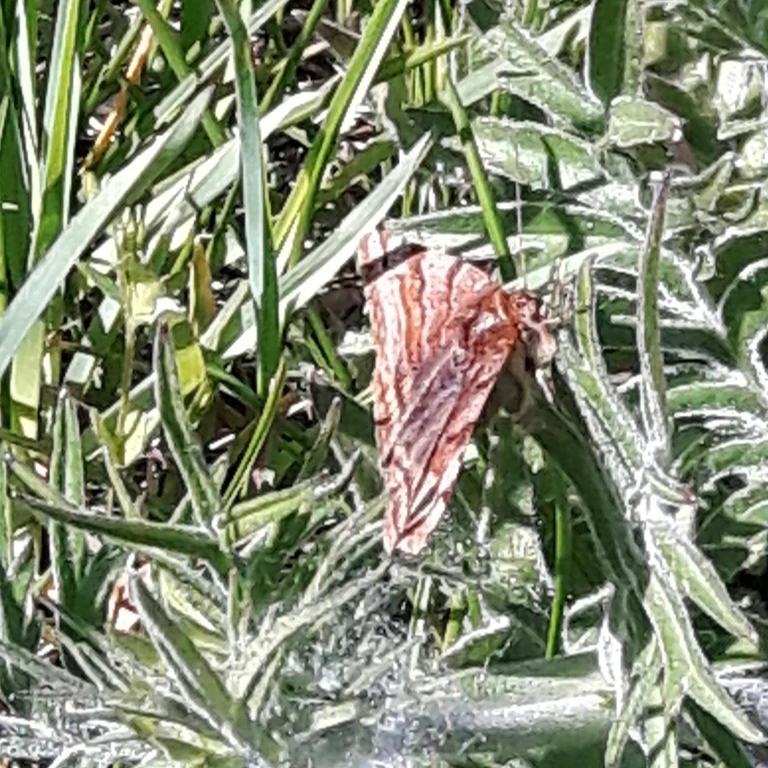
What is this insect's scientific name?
Euclidia glyphica
